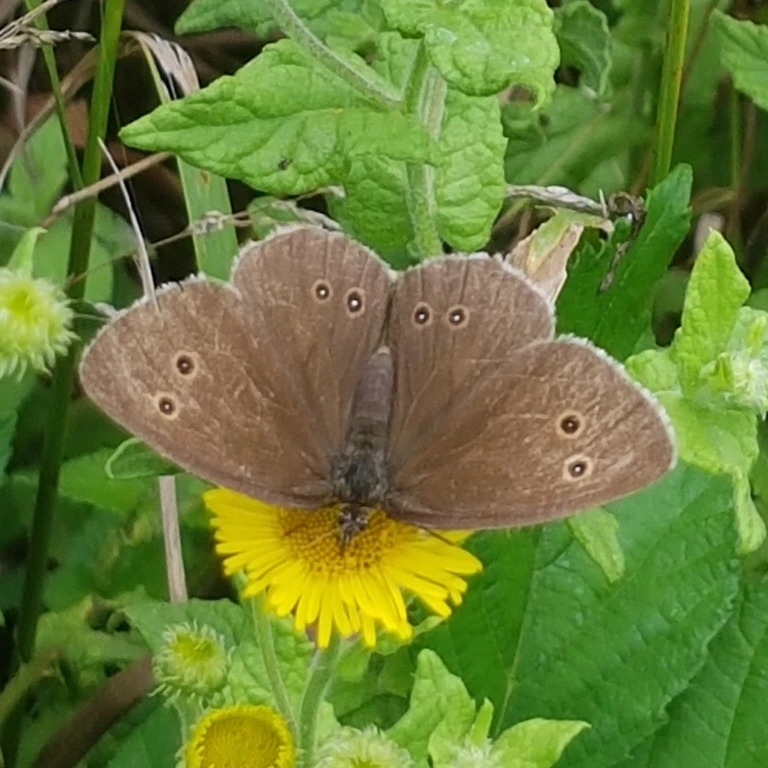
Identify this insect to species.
Aphantopus hyperantus
